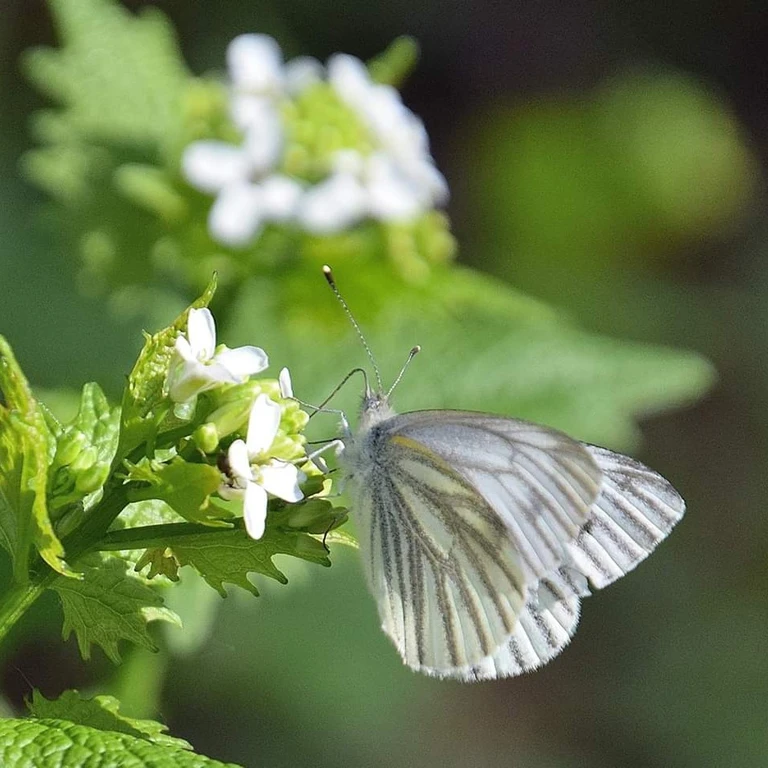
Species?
Pieris napi
